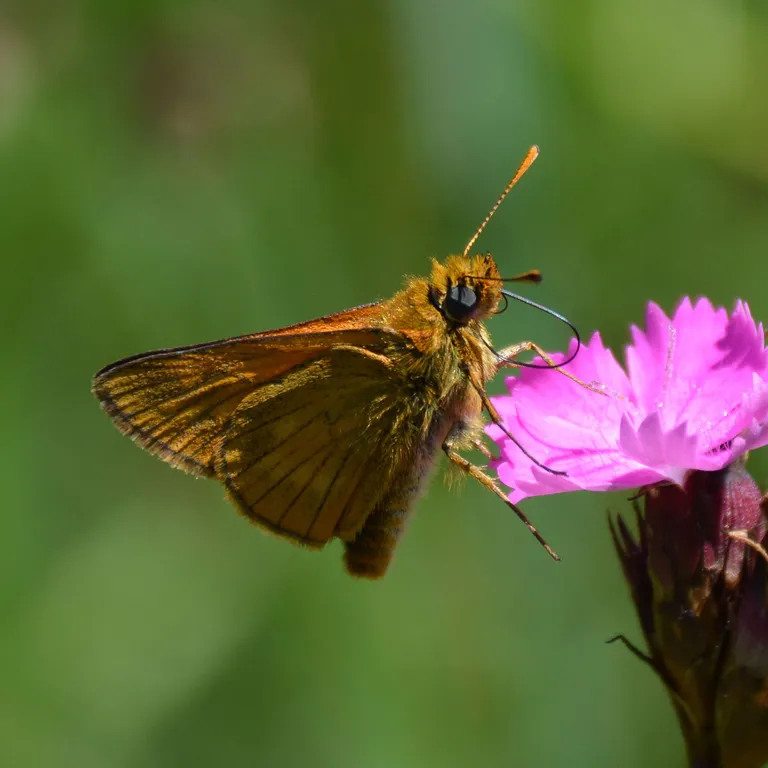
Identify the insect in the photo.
Ochlodes sylvanus (also Ochlodes venata)
